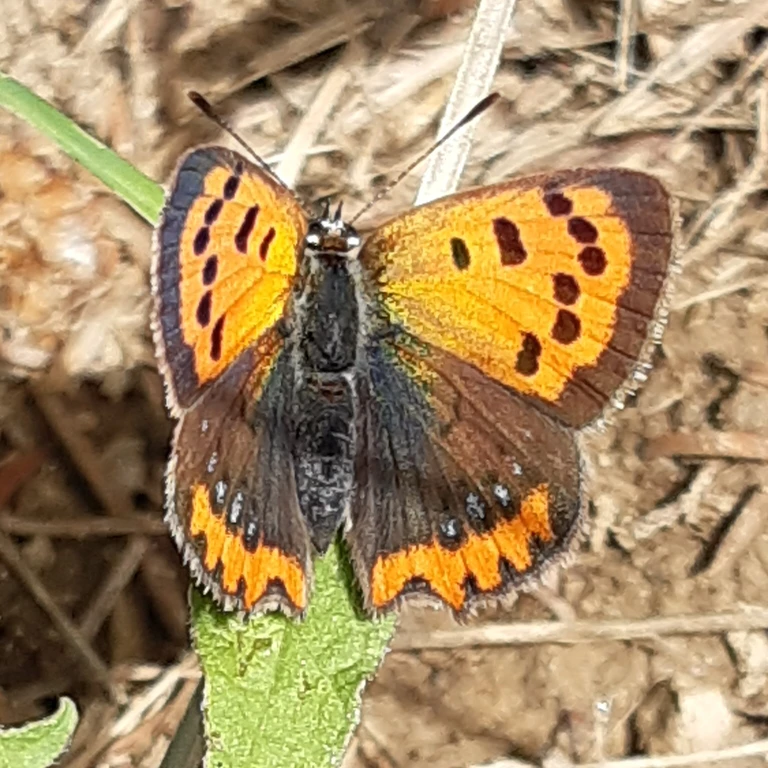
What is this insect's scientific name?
Lycaena phlaeas
